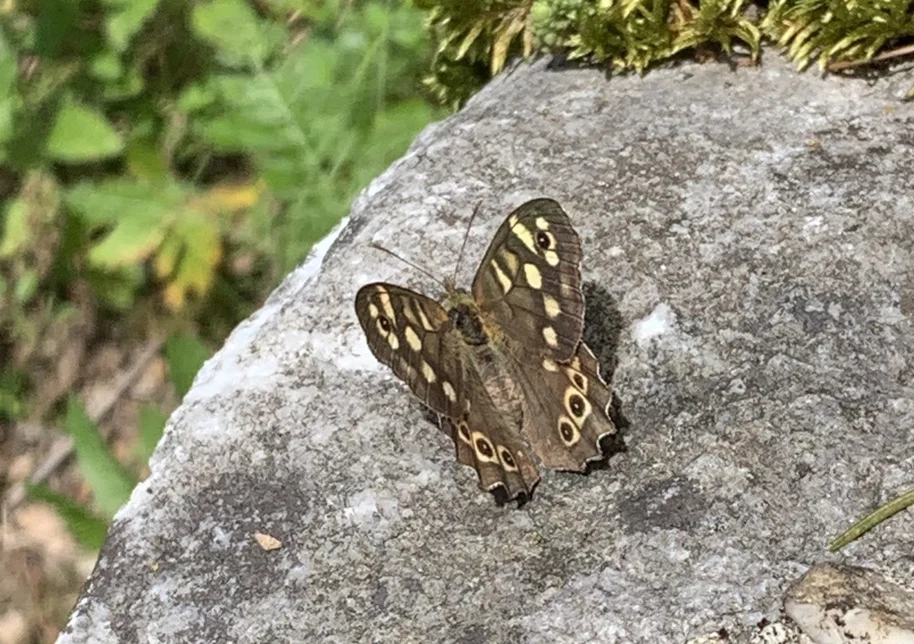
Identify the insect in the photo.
Pararge aegeria
